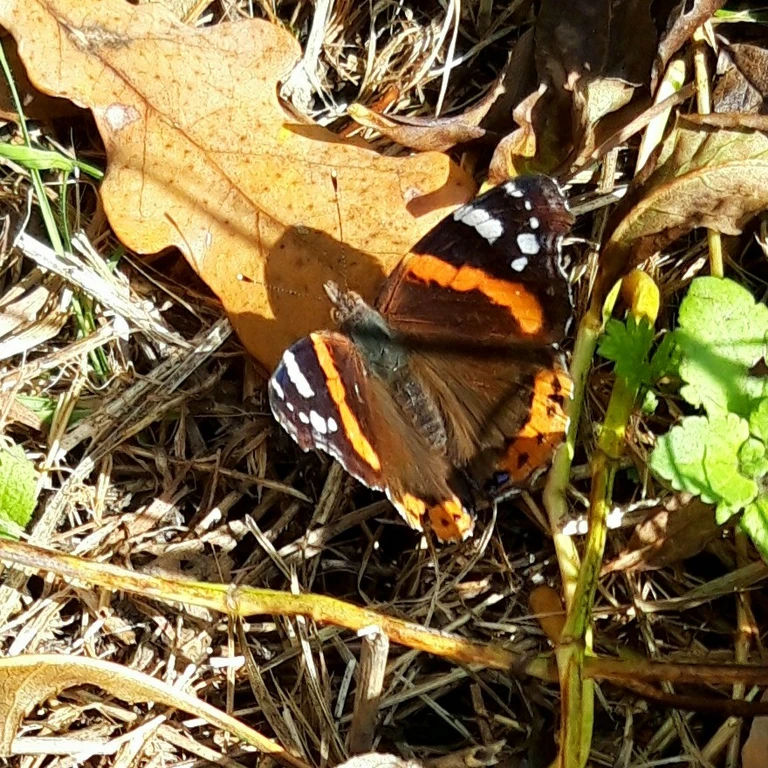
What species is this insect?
Vanessa atalanta
